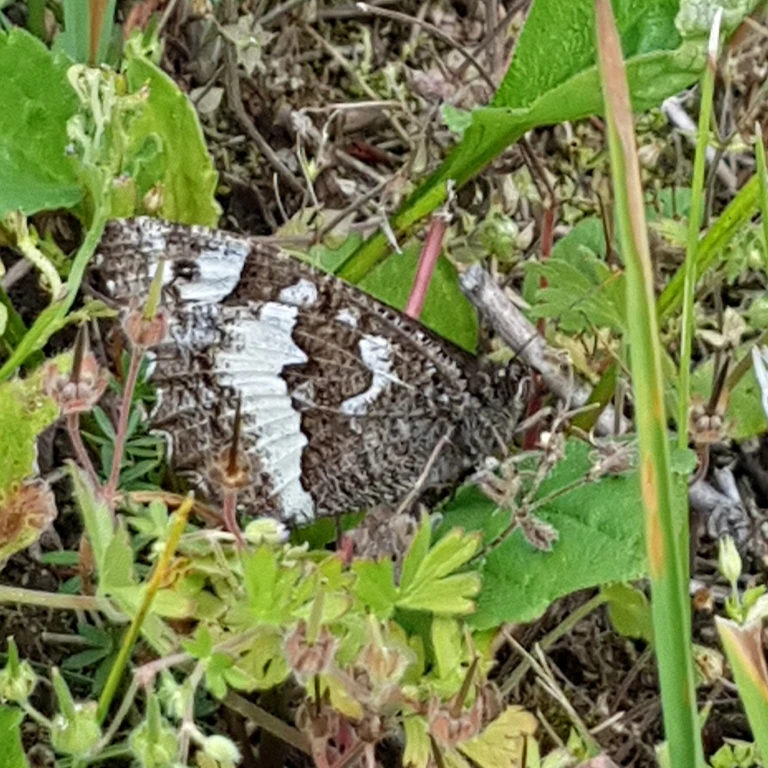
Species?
Brintesia circe
